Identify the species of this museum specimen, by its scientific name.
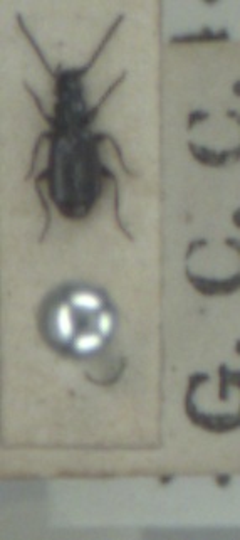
Microlestes maurus
